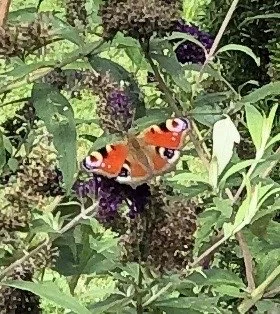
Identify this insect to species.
Aglais io
